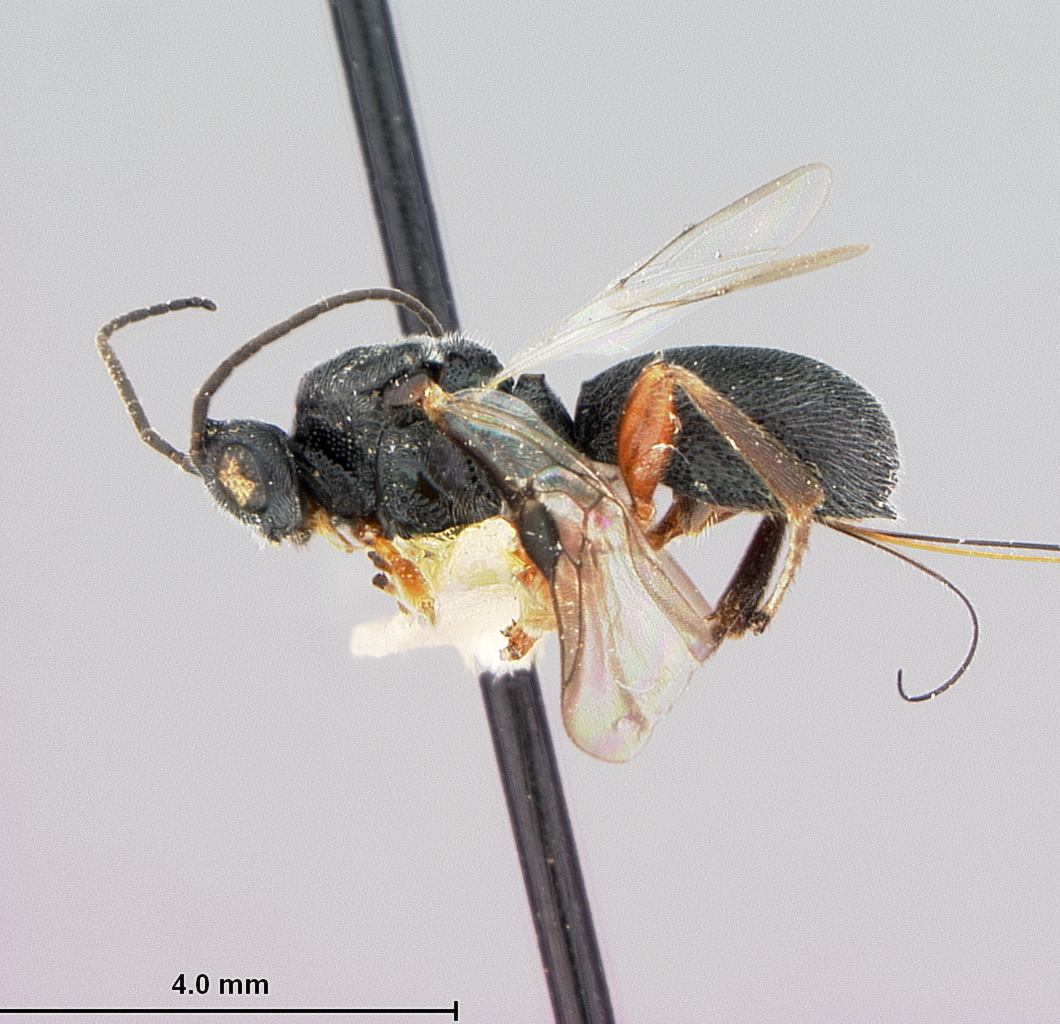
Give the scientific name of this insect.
Urosigalphus grisseae
